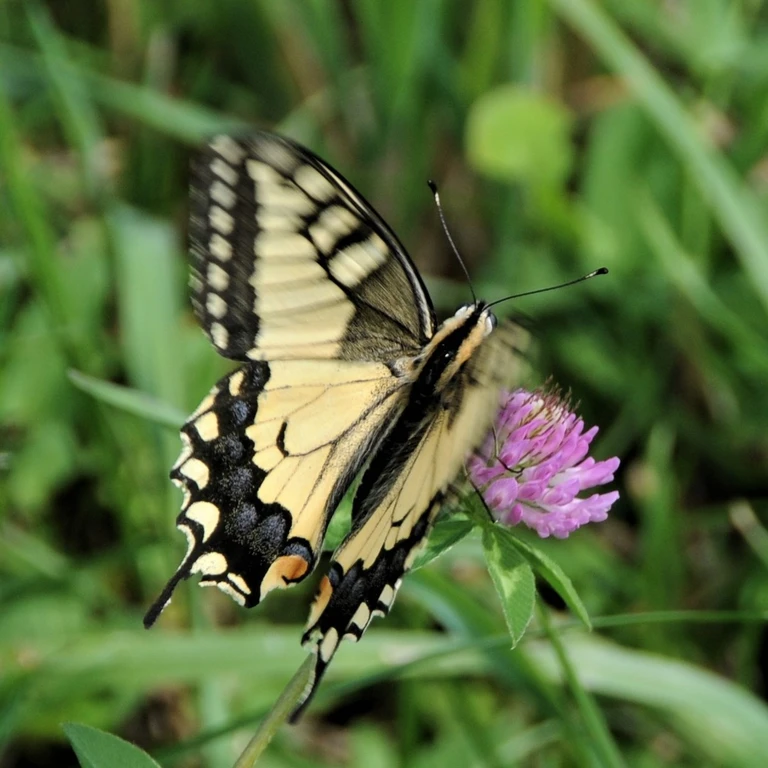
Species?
Papilio machaon
